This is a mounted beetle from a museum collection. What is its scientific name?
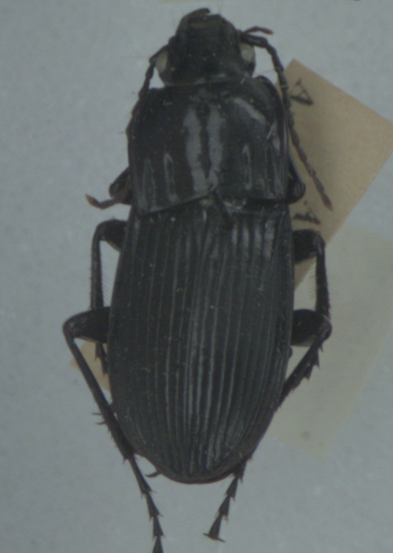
Abax parallelepipedus
